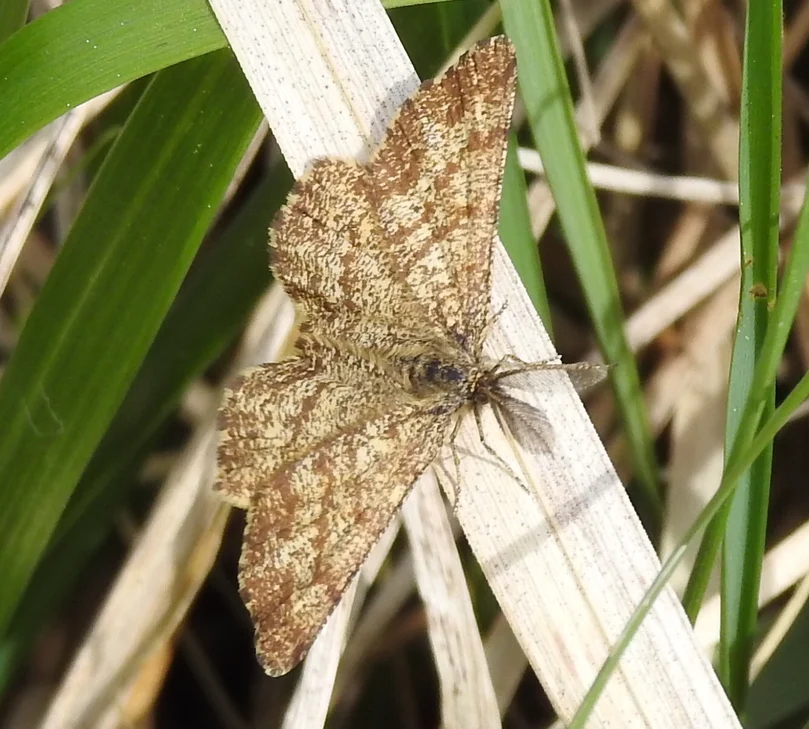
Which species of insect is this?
Ematurga atomaria
